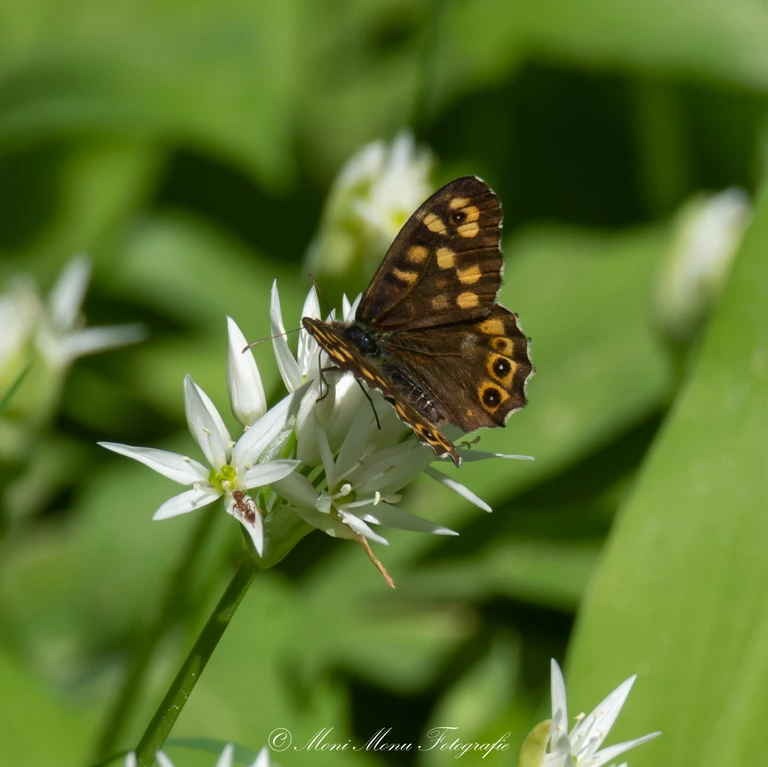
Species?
Pararge aegeria
